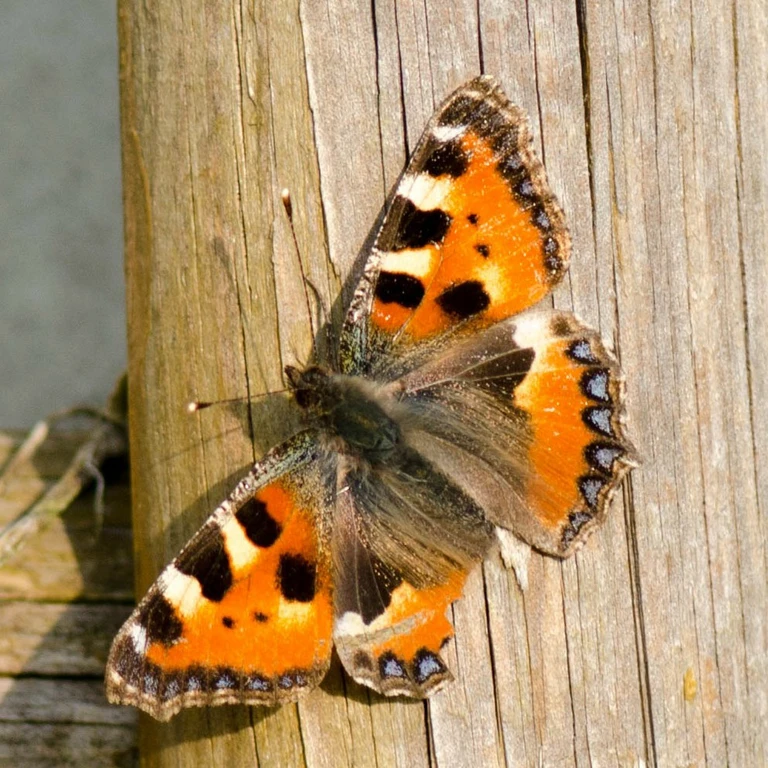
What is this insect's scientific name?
Aglais urticae
